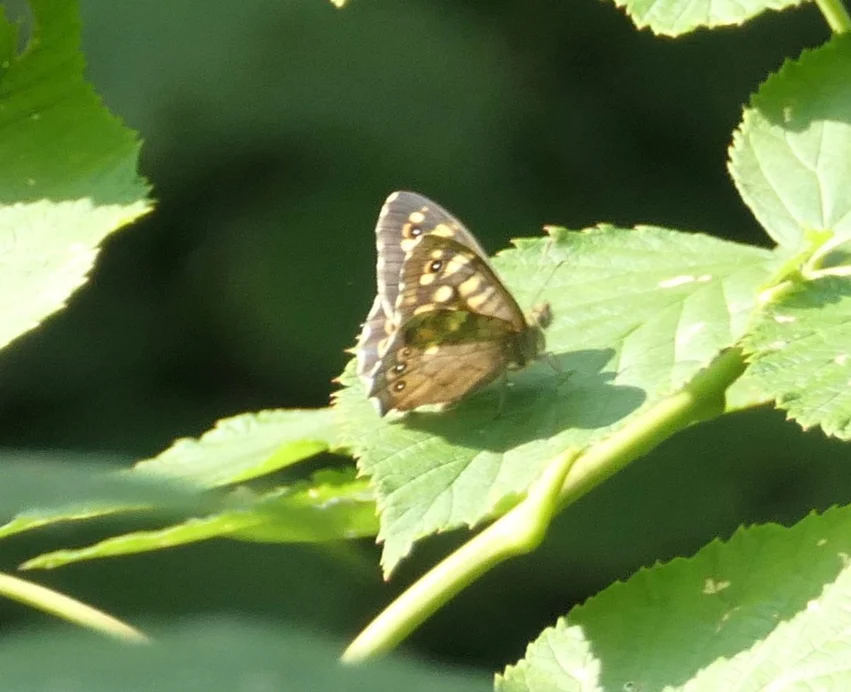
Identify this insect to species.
Pararge aegeria
